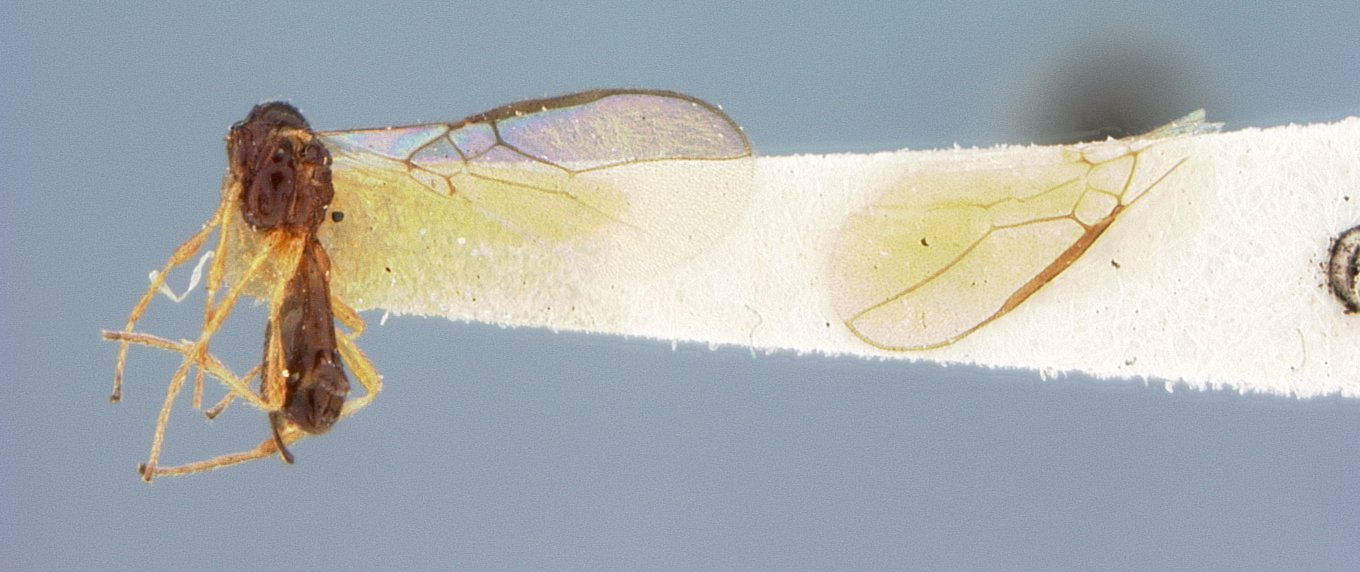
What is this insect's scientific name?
Orthostigma dyari
